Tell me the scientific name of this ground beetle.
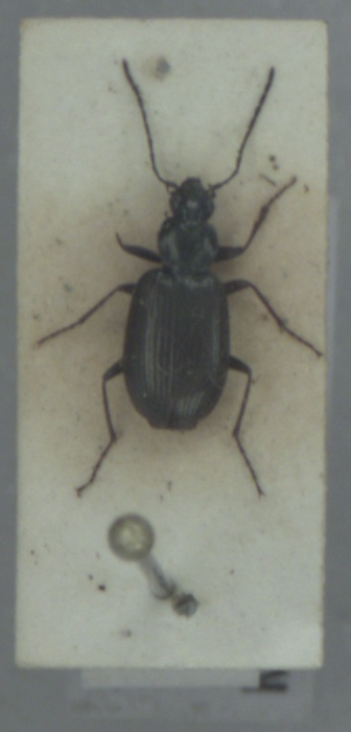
Agonum micans
